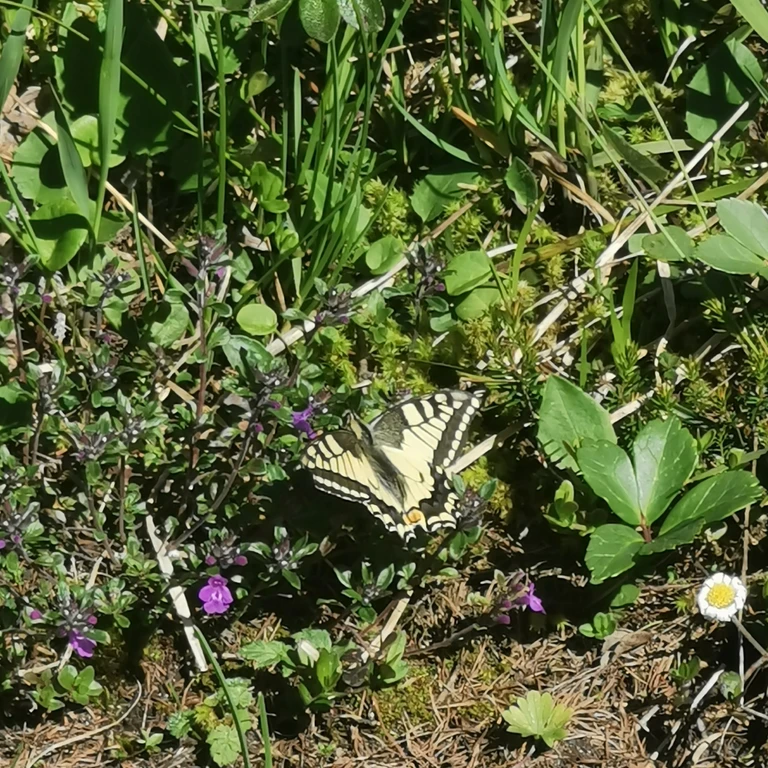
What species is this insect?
Papilio machaon
